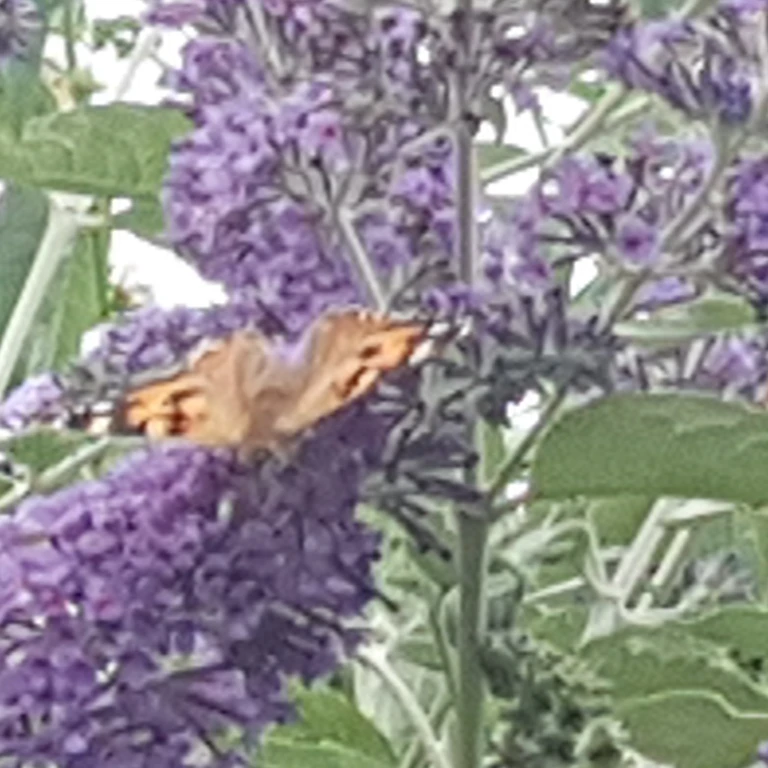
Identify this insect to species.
Vanessa cardui
